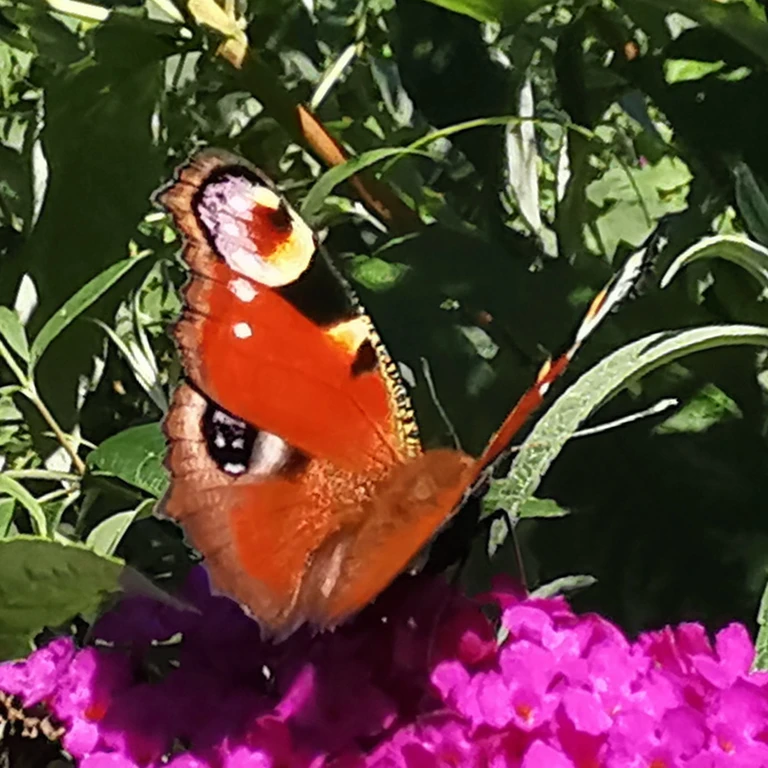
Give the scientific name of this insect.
Aglais io
